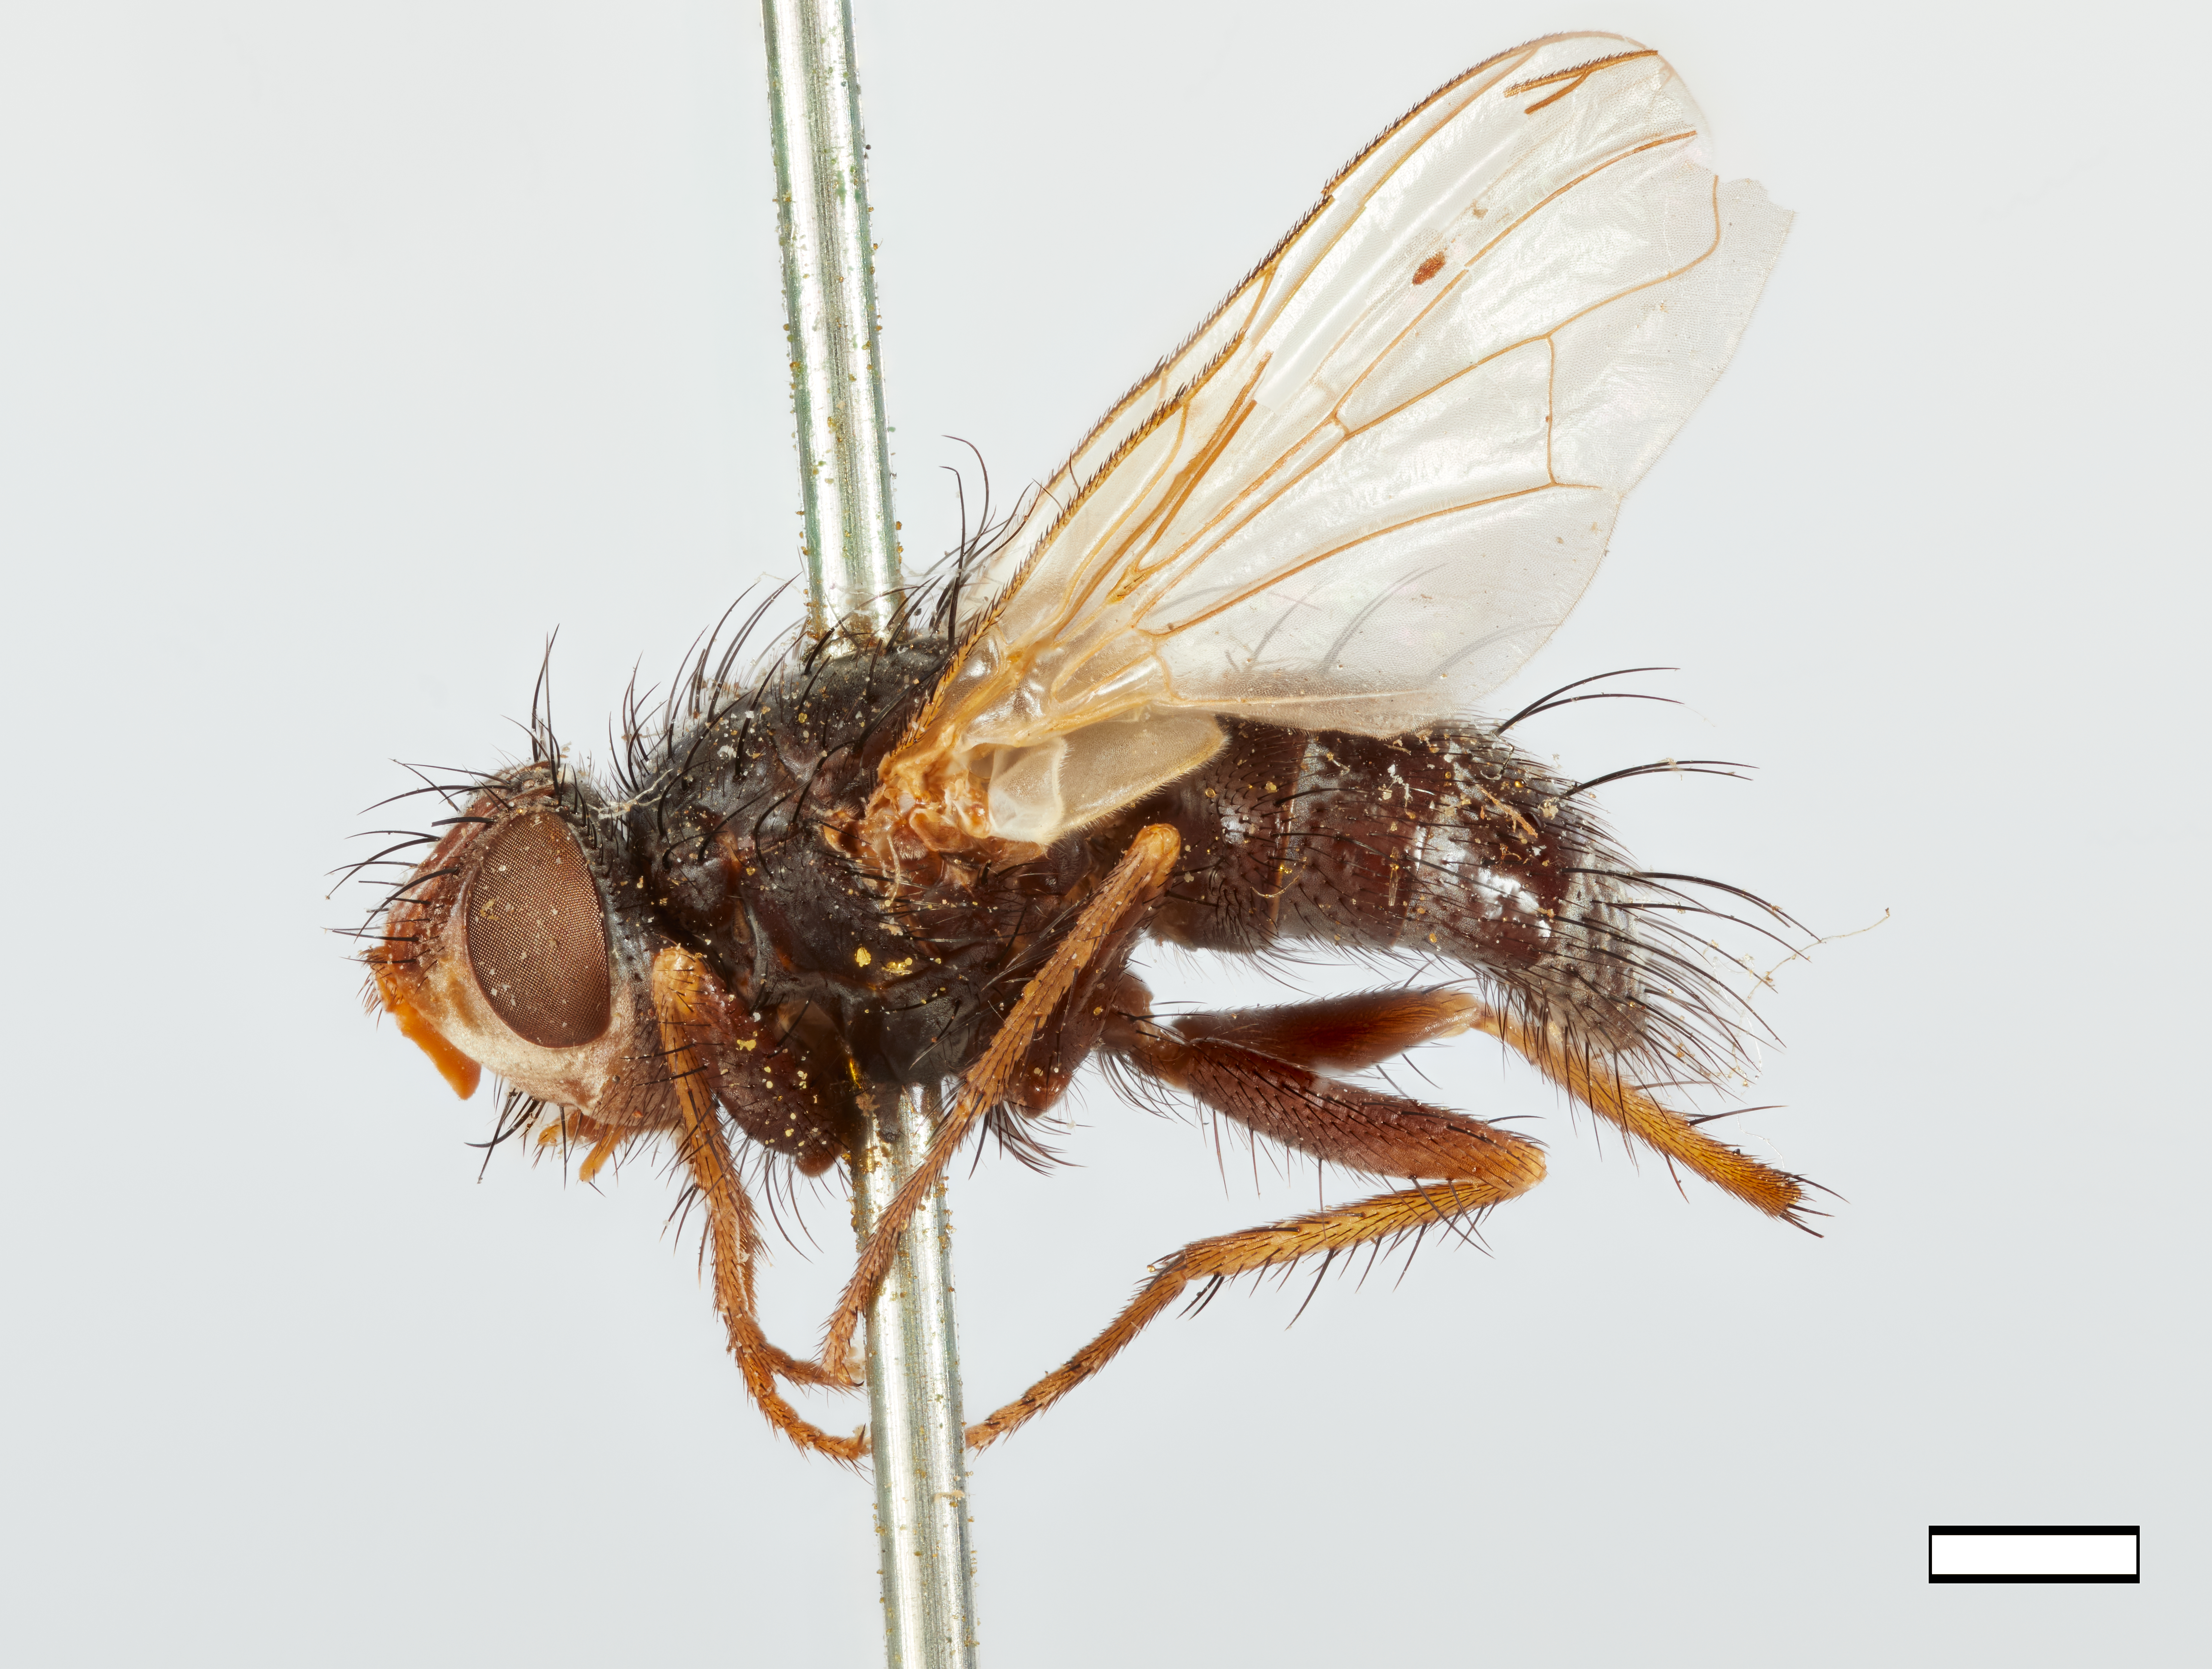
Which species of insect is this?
Xanthocera clistoides
